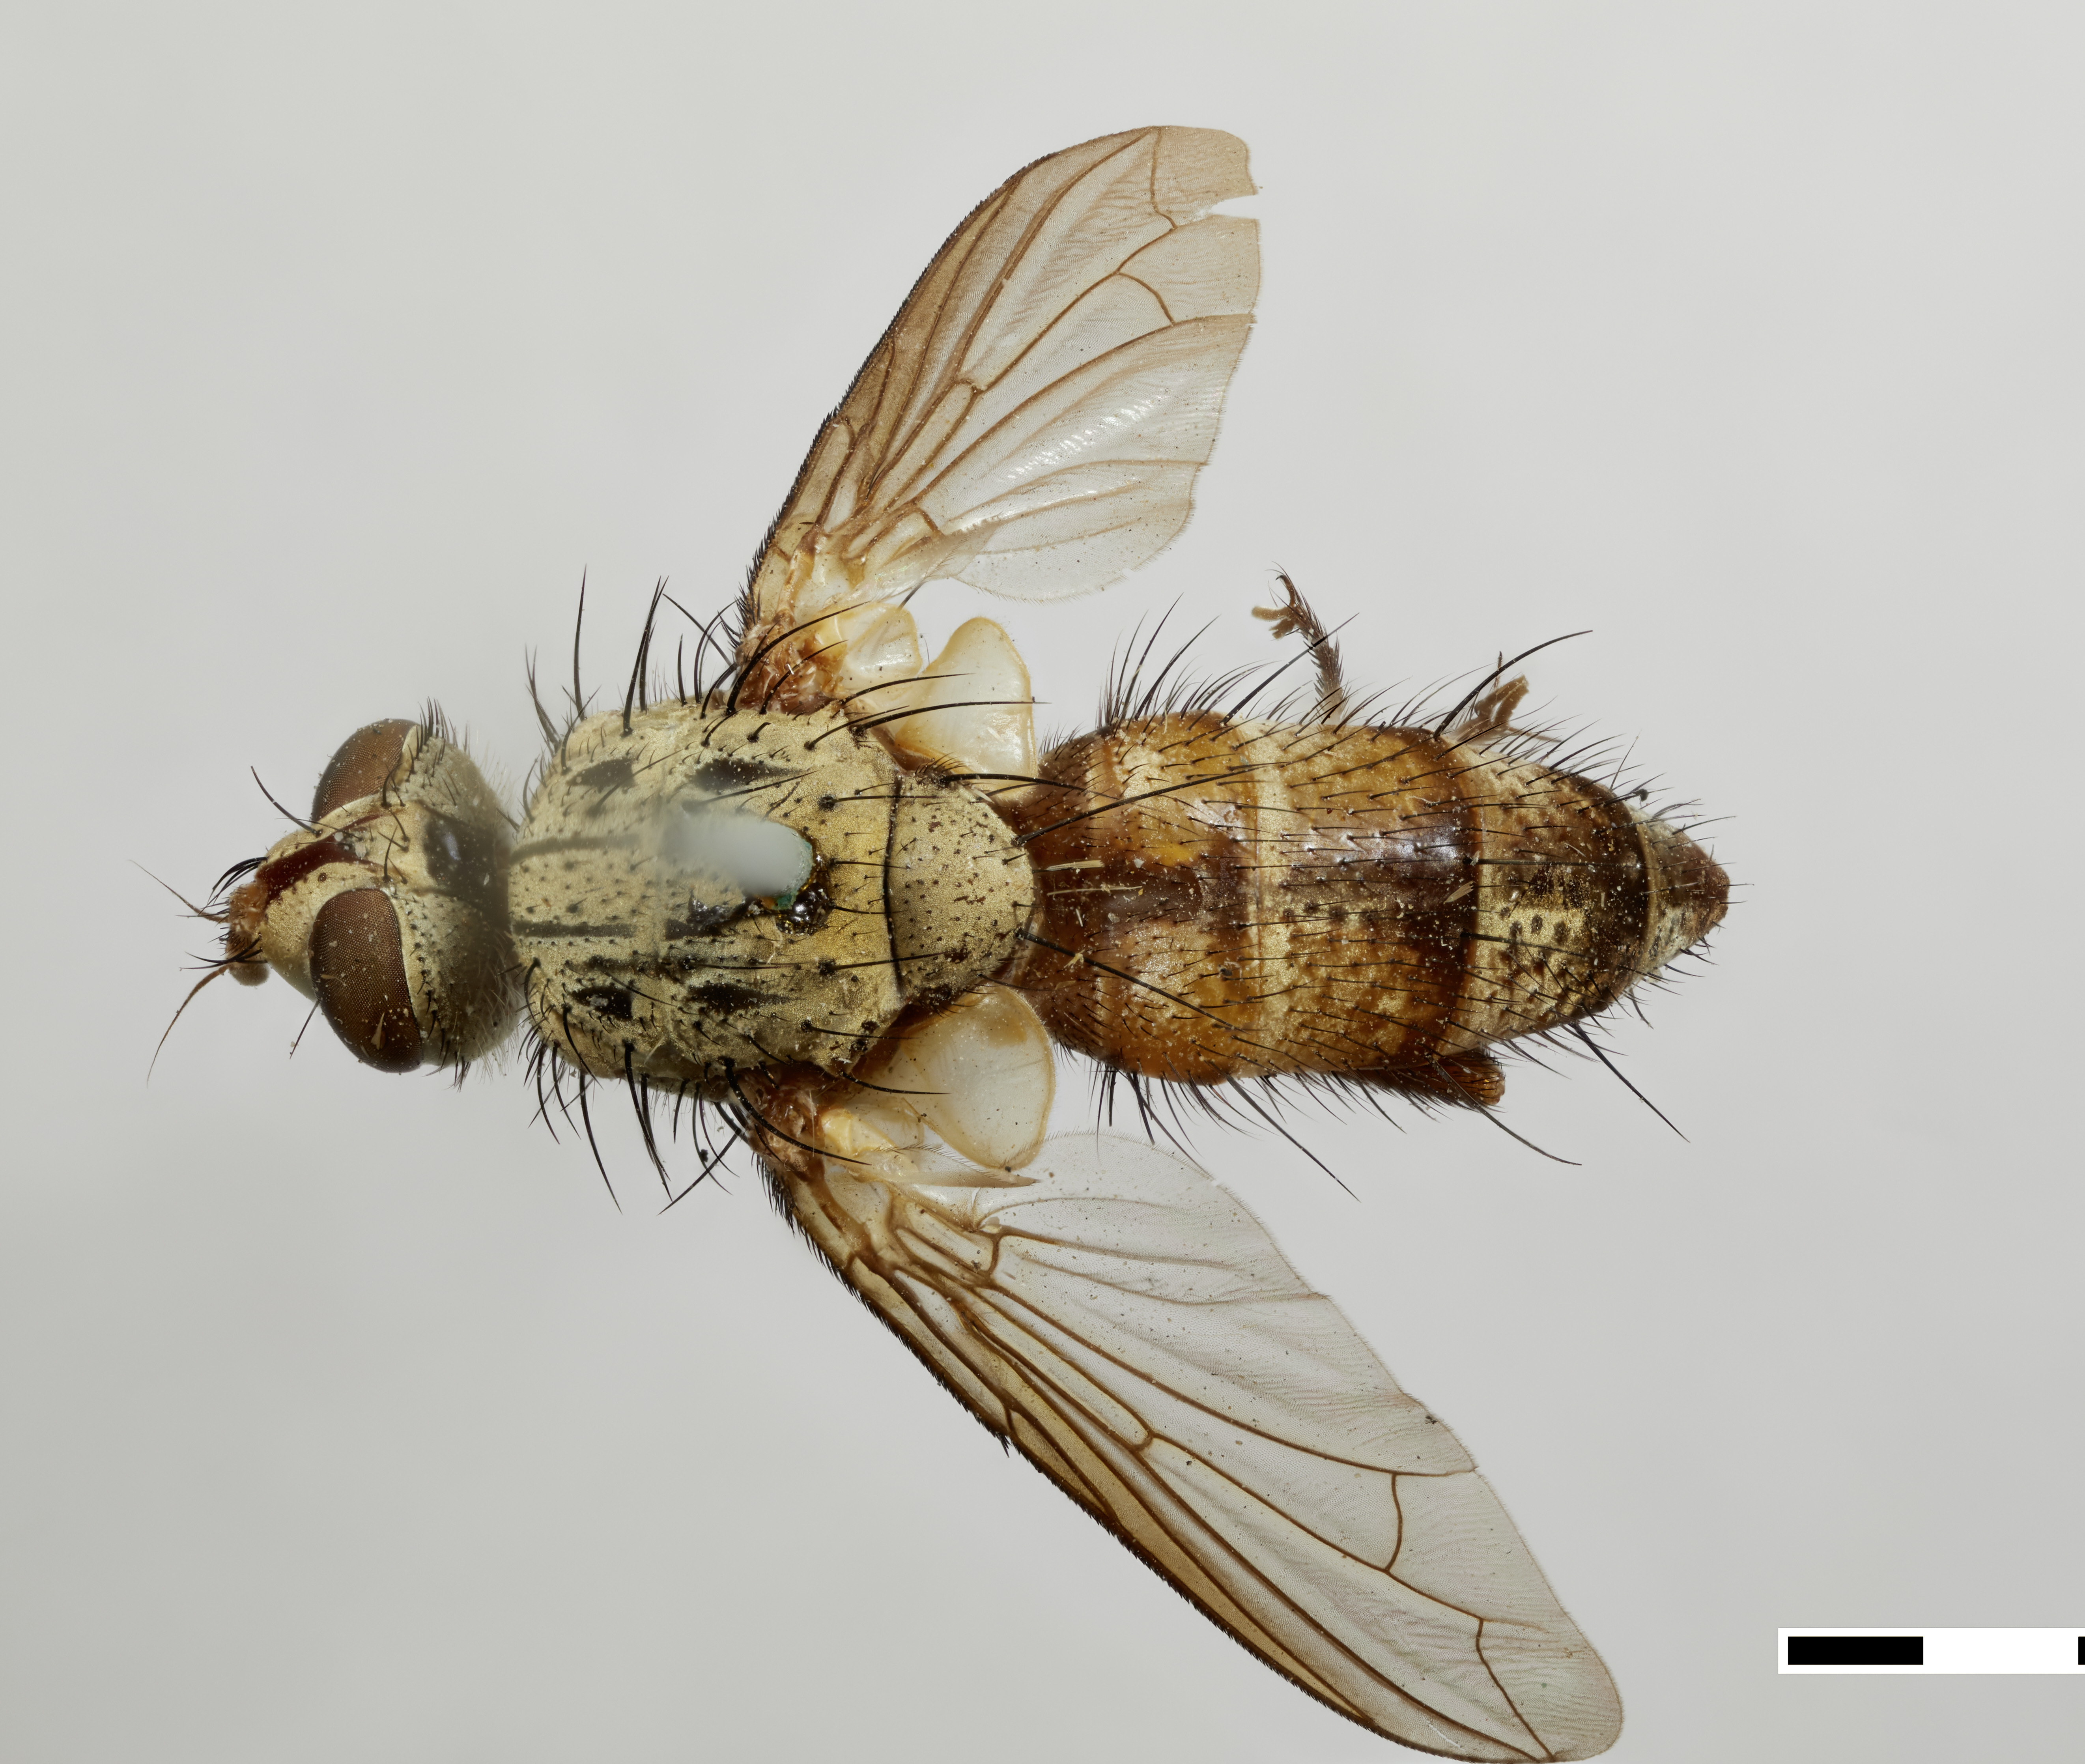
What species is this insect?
Paranaphora diademoides
